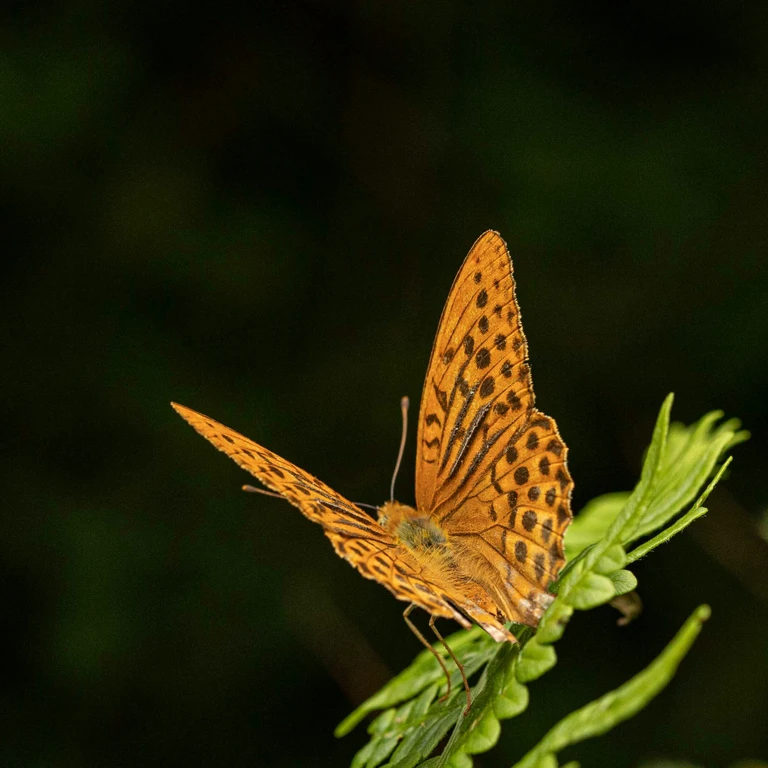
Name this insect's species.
Argynnis paphia
